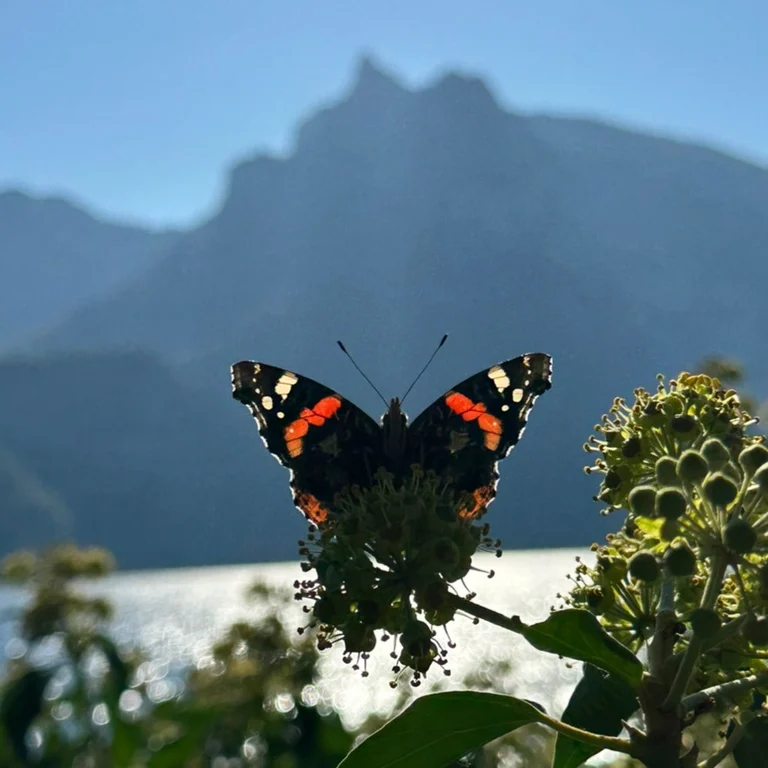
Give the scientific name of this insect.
Vanessa atalanta
